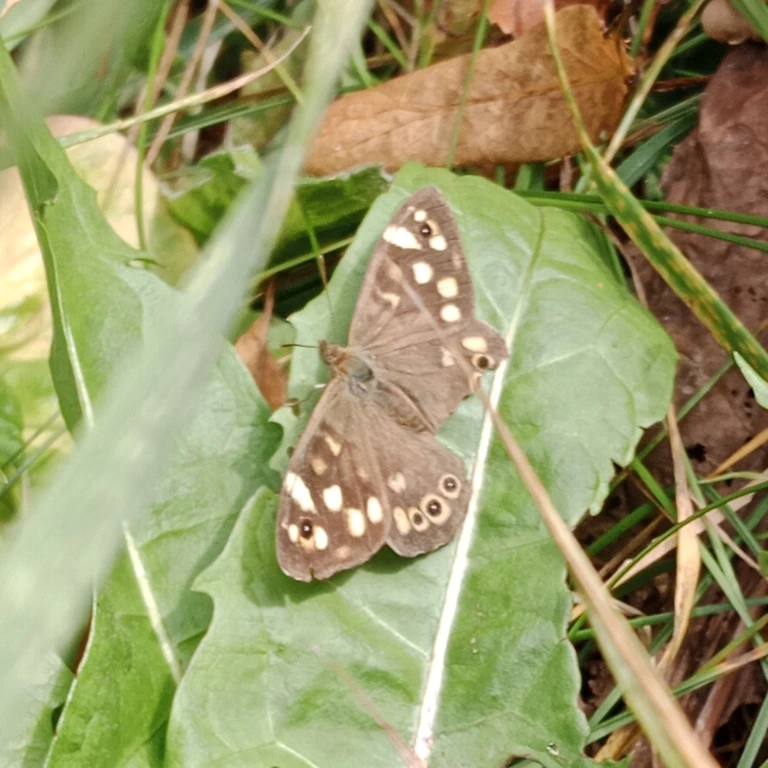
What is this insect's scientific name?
Pararge aegeria
